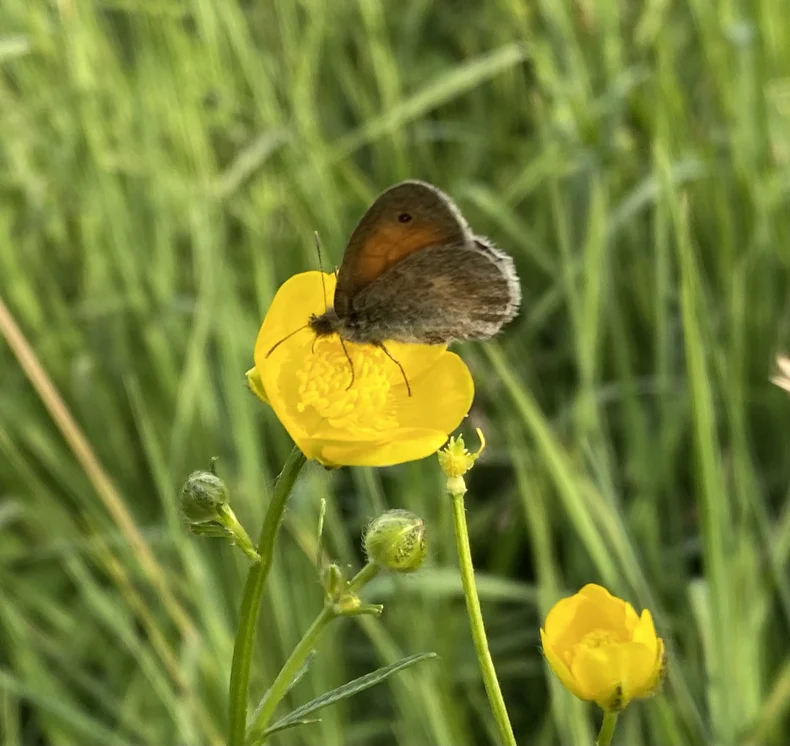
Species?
Coenonympha pamphilus
